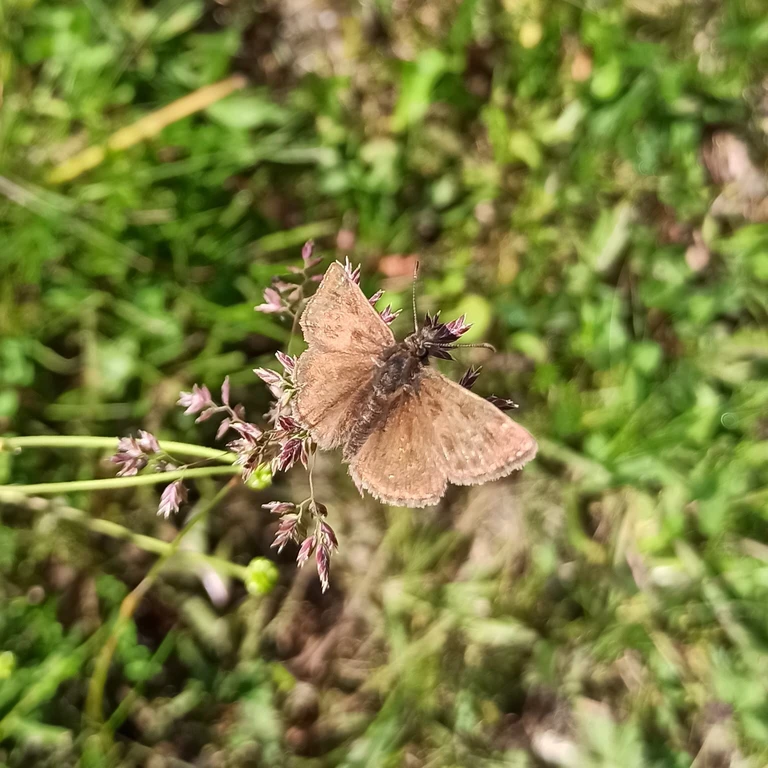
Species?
Erynnis tages
